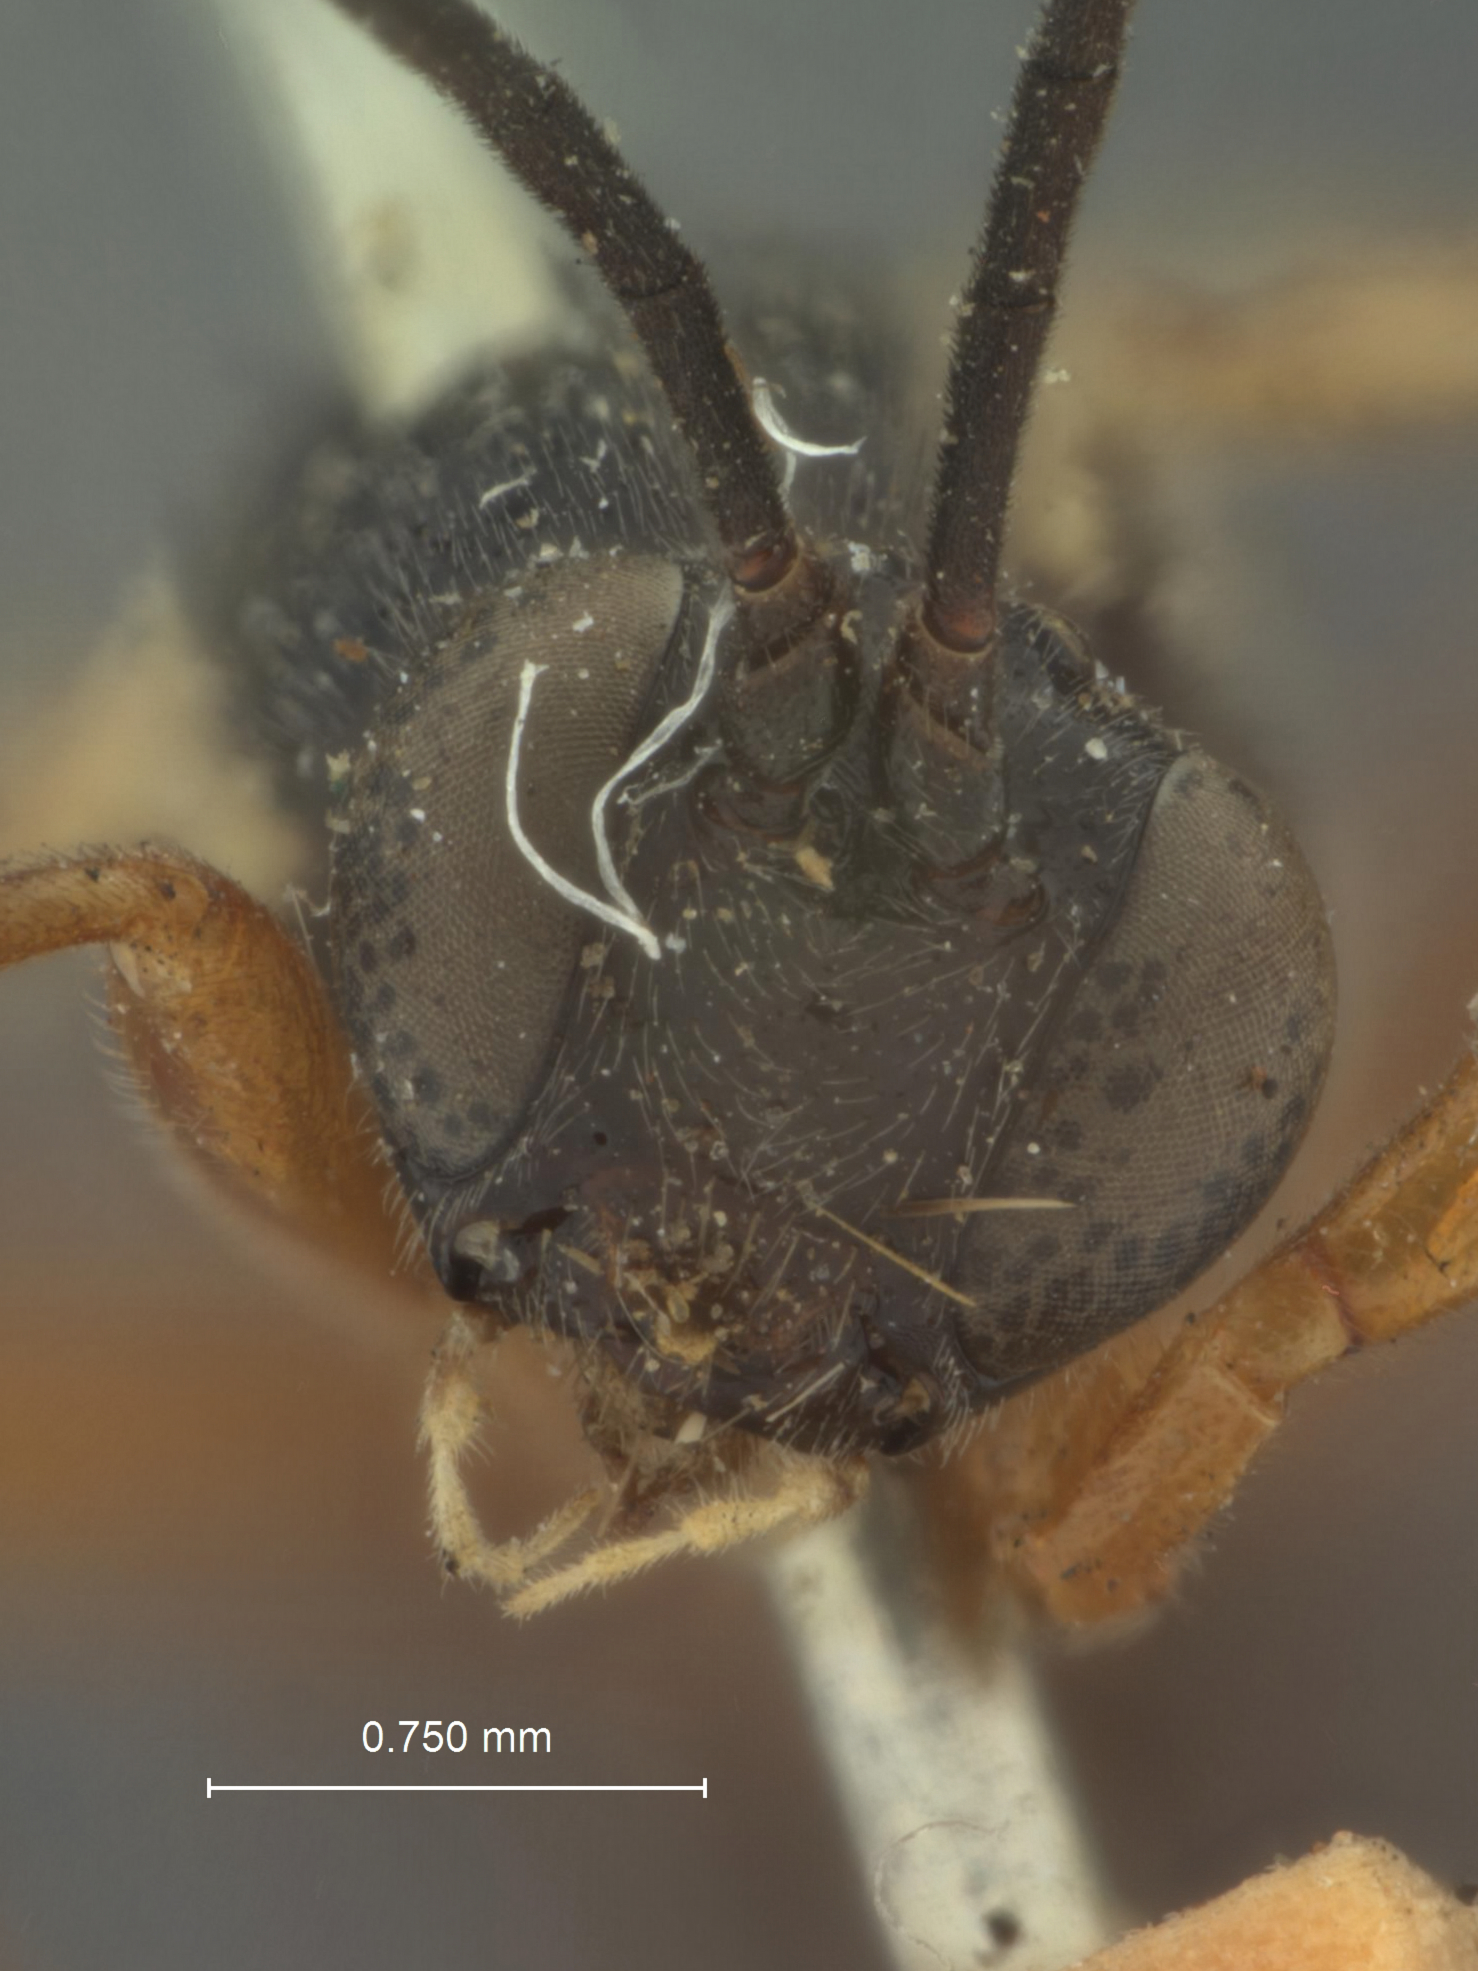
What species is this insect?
Ephialtes comstockii
